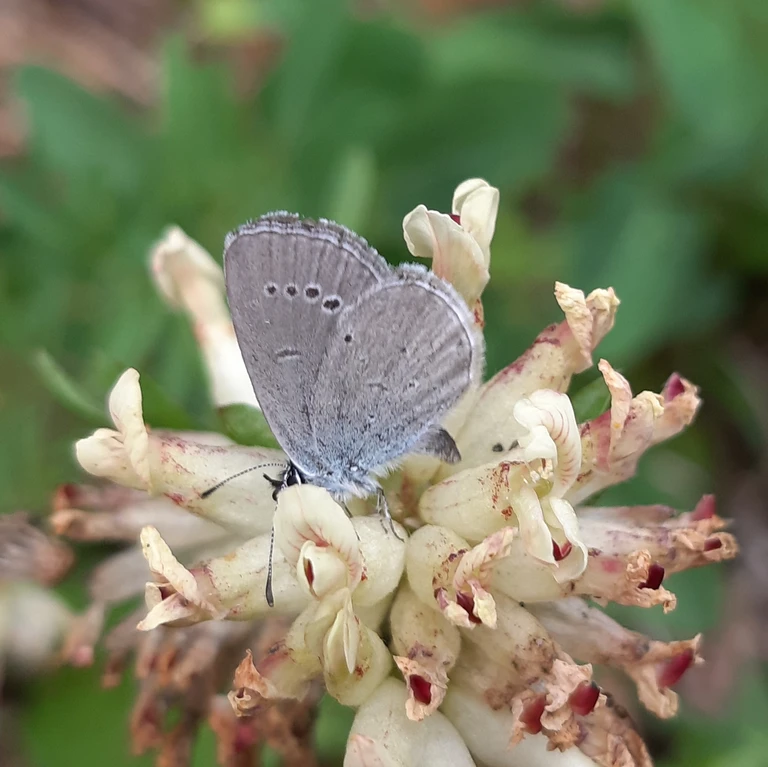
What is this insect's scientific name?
Cupido minimus
